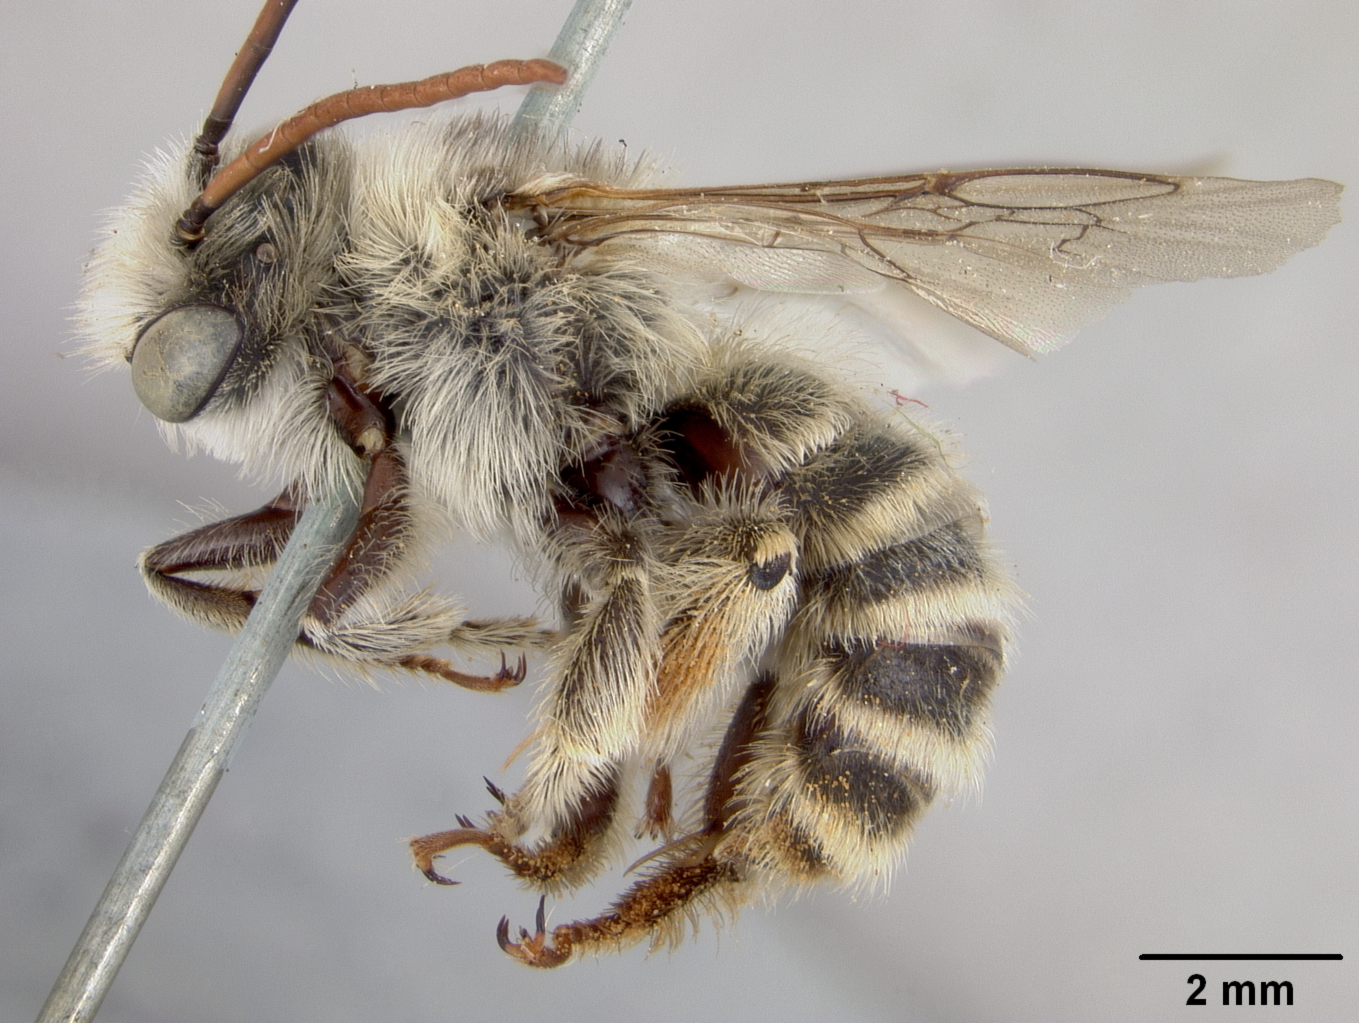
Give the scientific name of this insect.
Melissodes grindeliae
